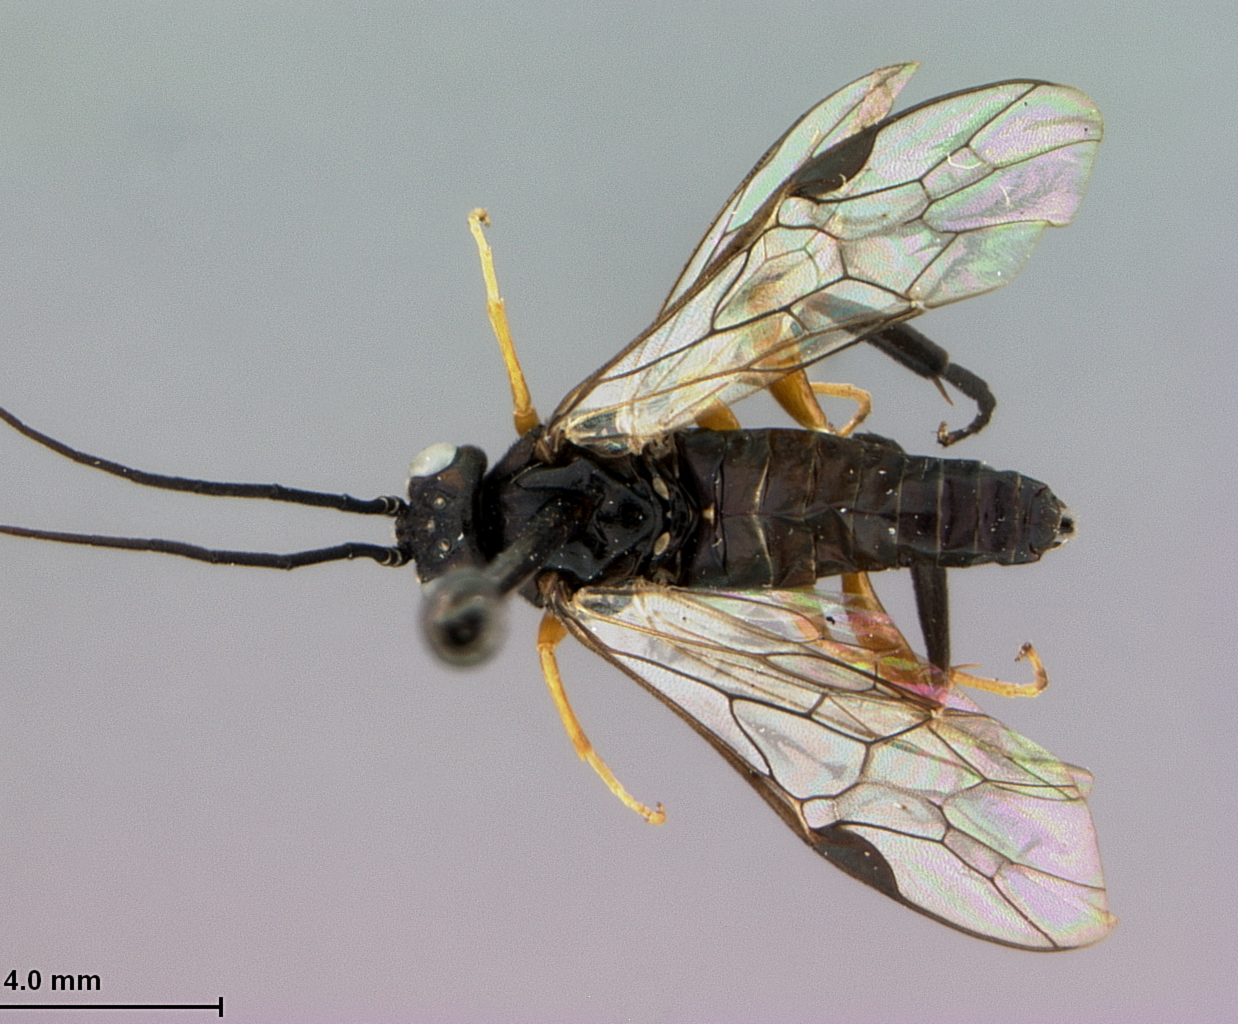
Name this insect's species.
Nematus teritius
